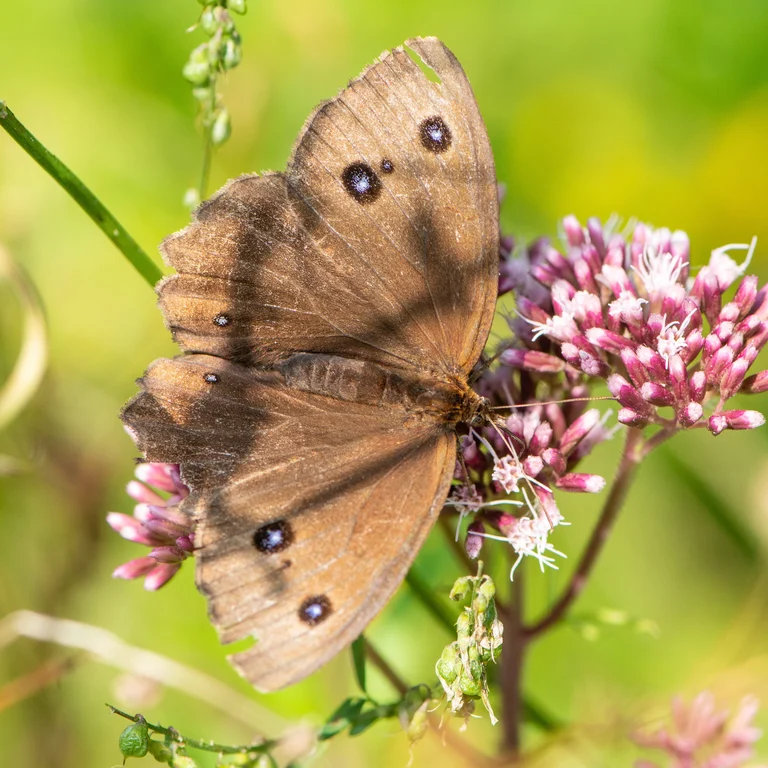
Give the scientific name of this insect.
Minois dryas
